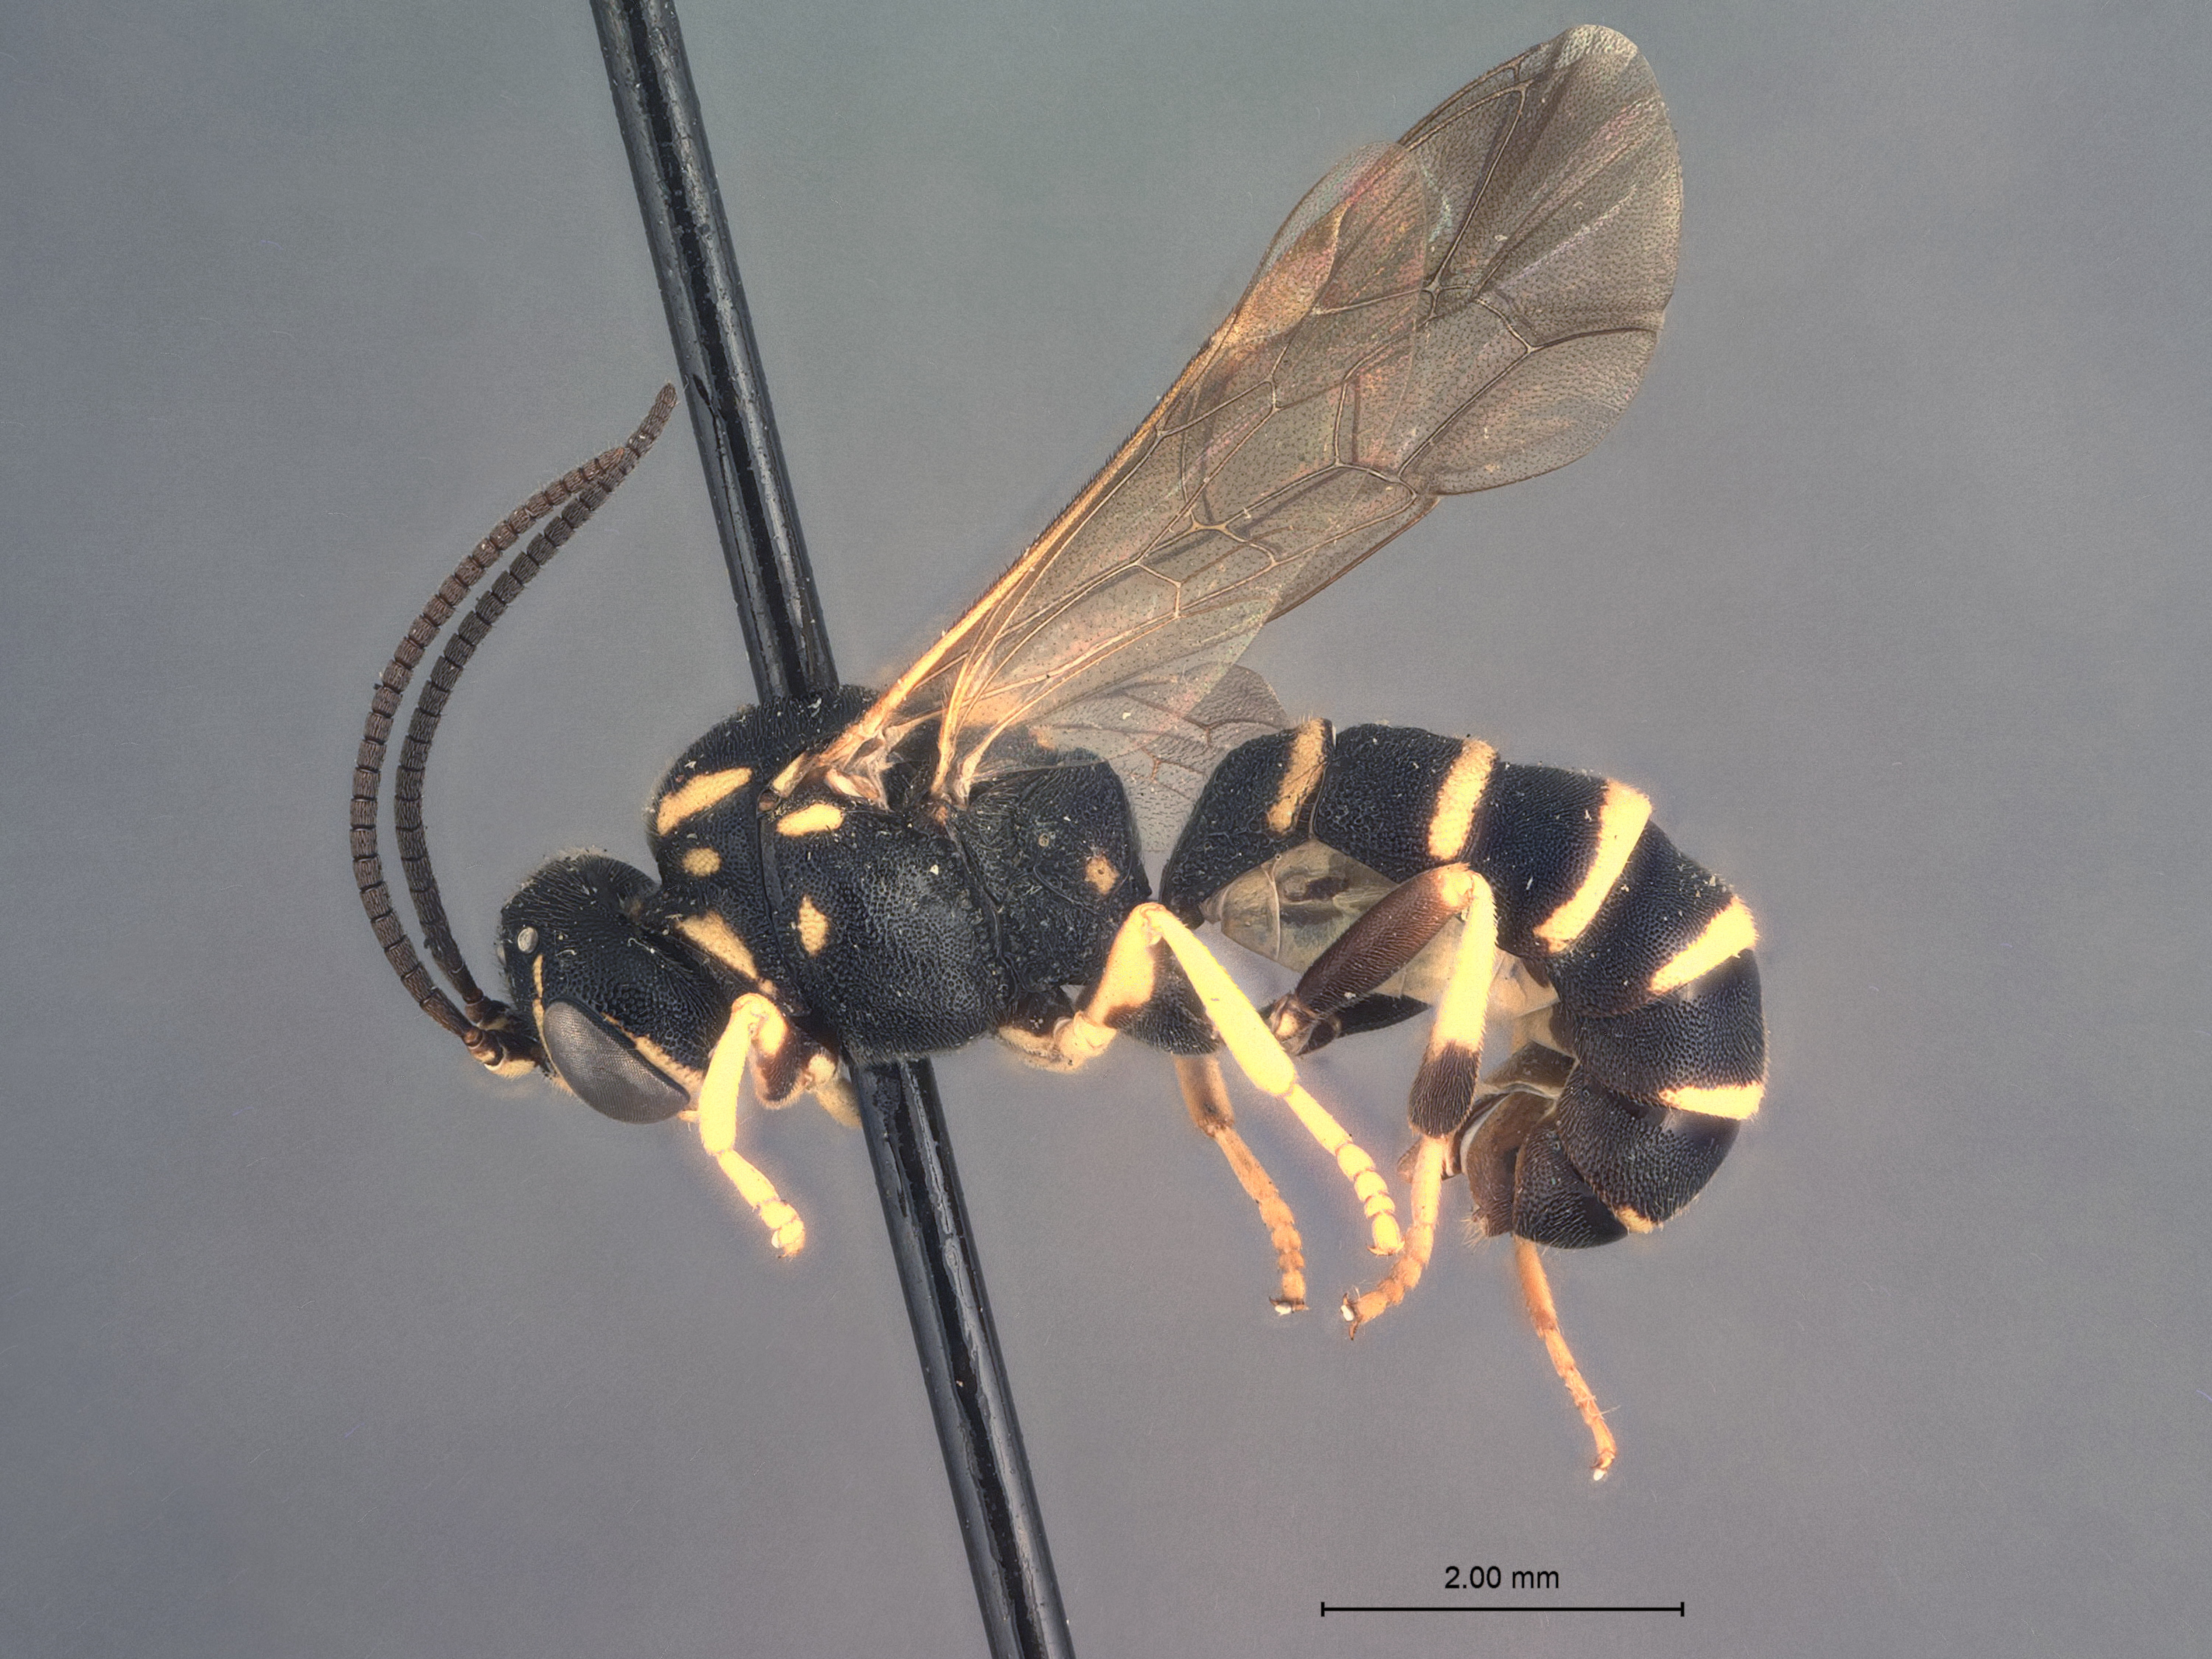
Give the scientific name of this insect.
Exenterus platypes
